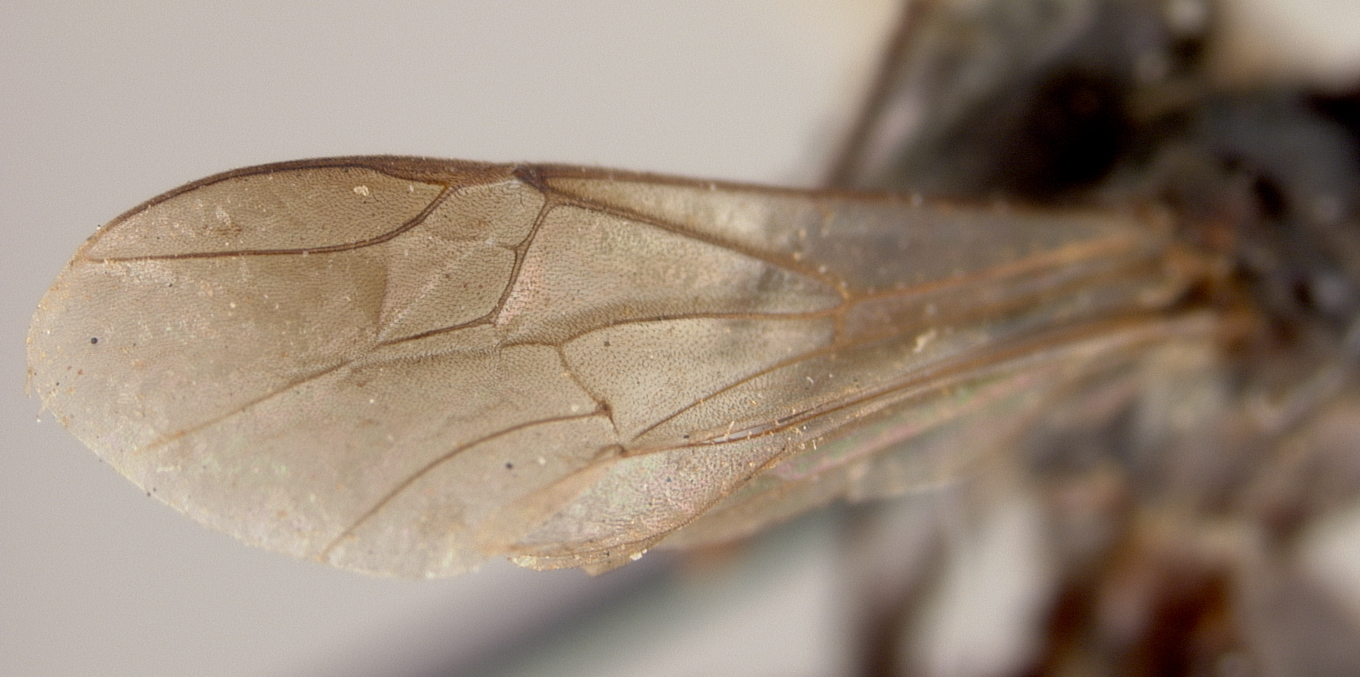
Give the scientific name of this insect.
Geotrigona michoacanensis
